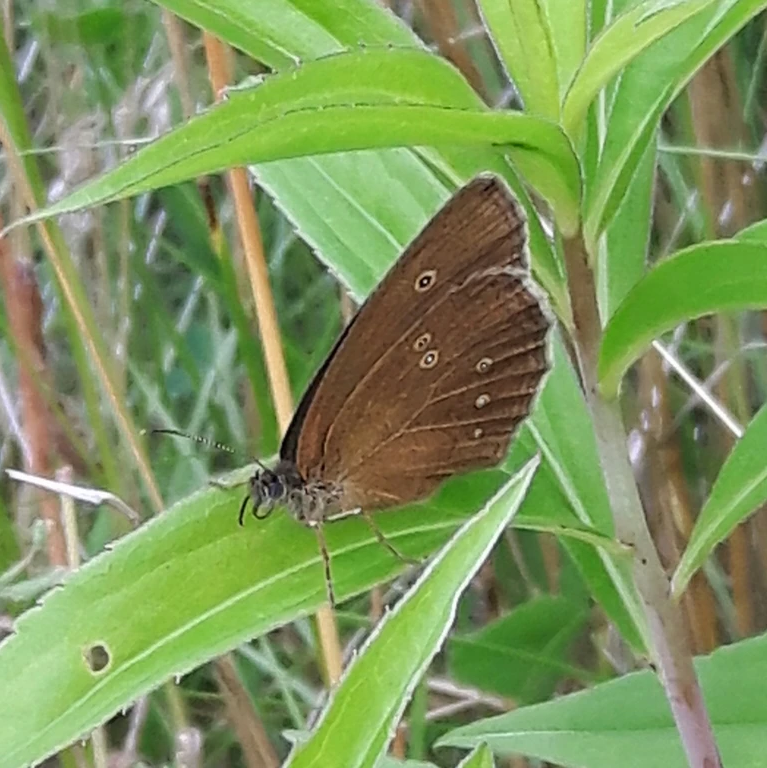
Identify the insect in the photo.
Aphantopus hyperantus
